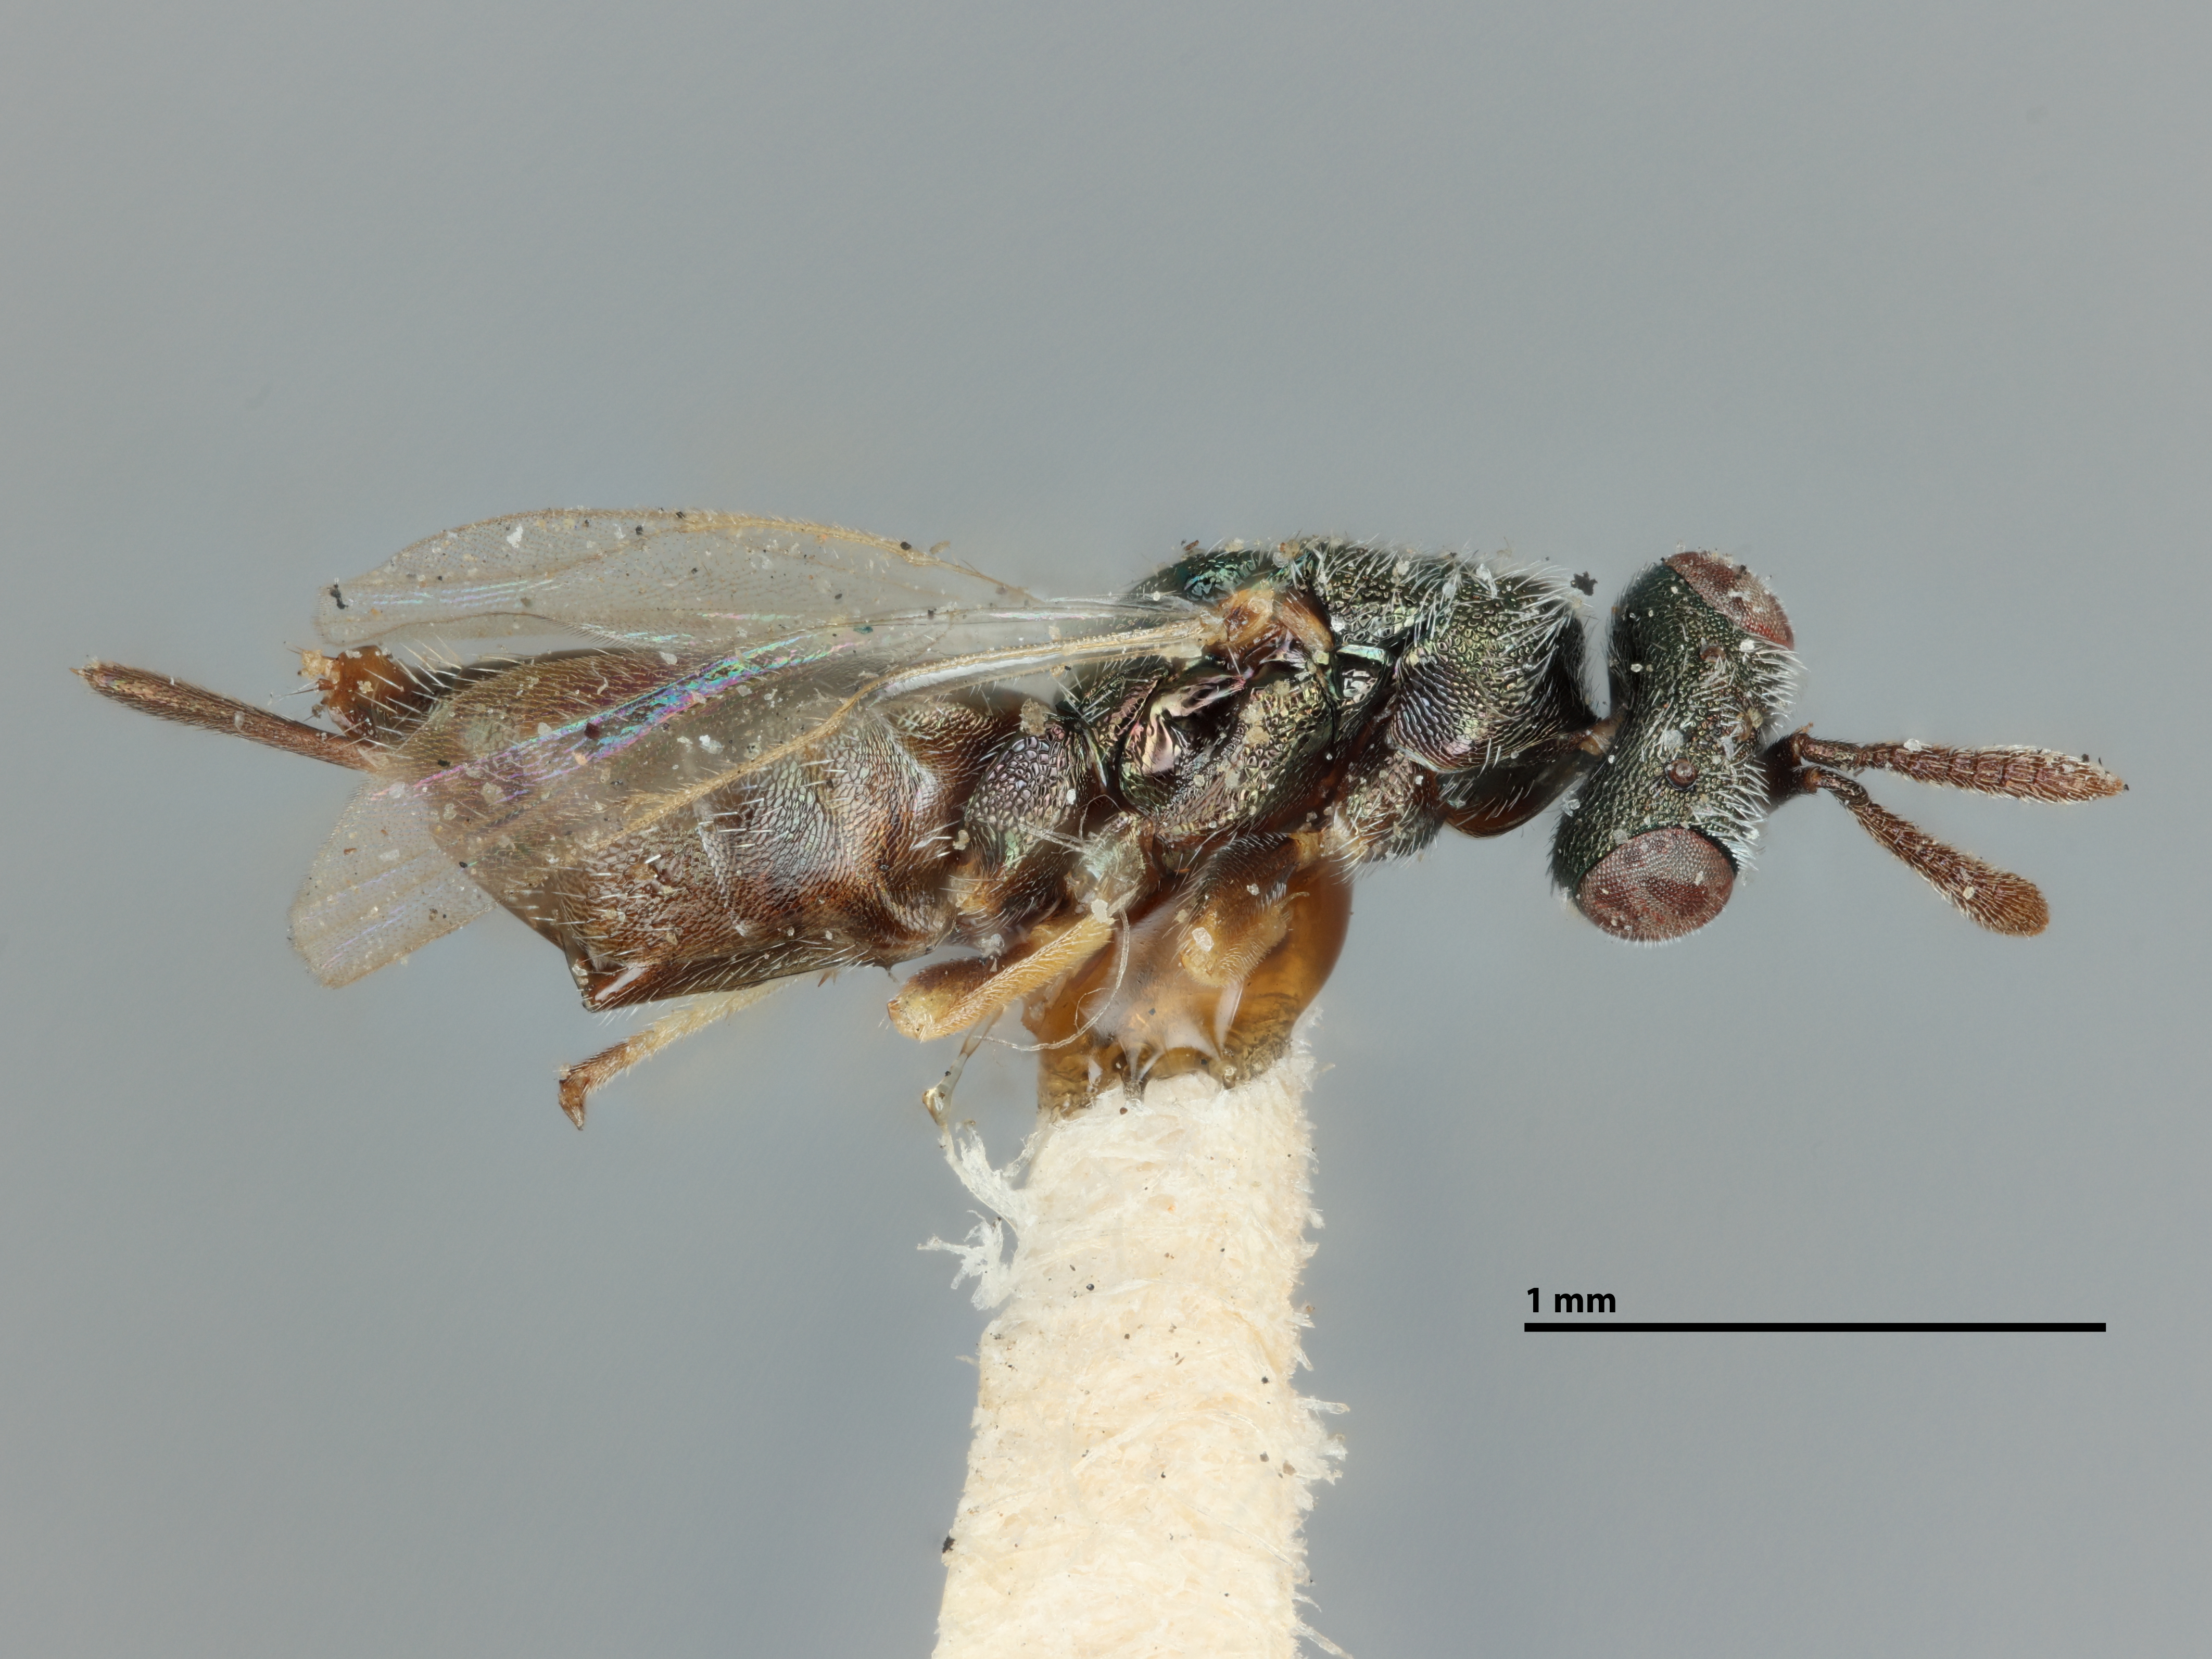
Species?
Eridontomerus primus
